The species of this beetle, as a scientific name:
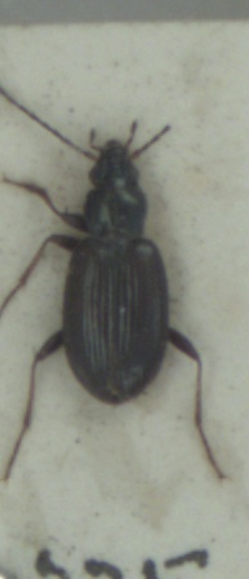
Bembidion tibiale
